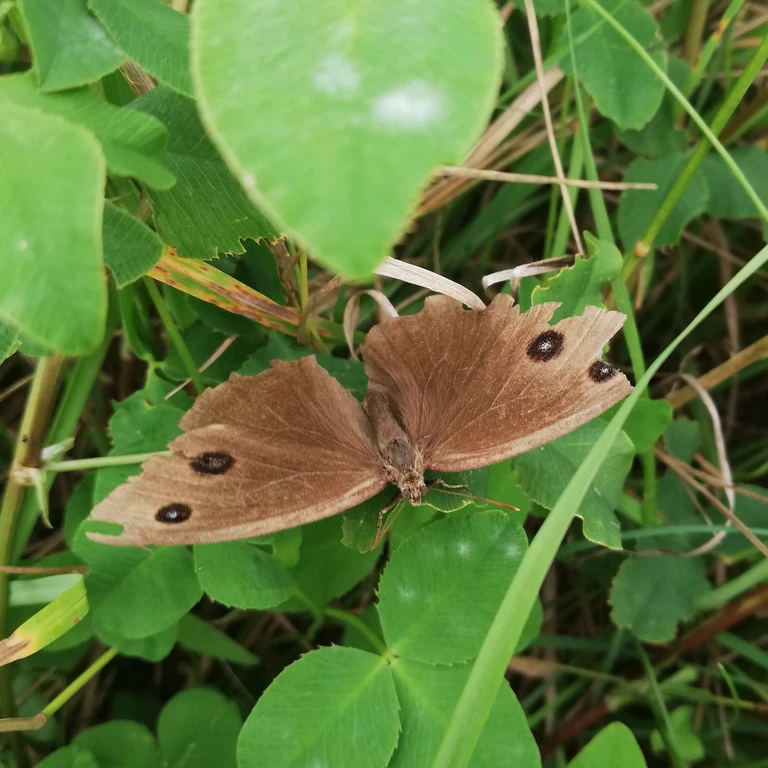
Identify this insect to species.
Minois dryas
